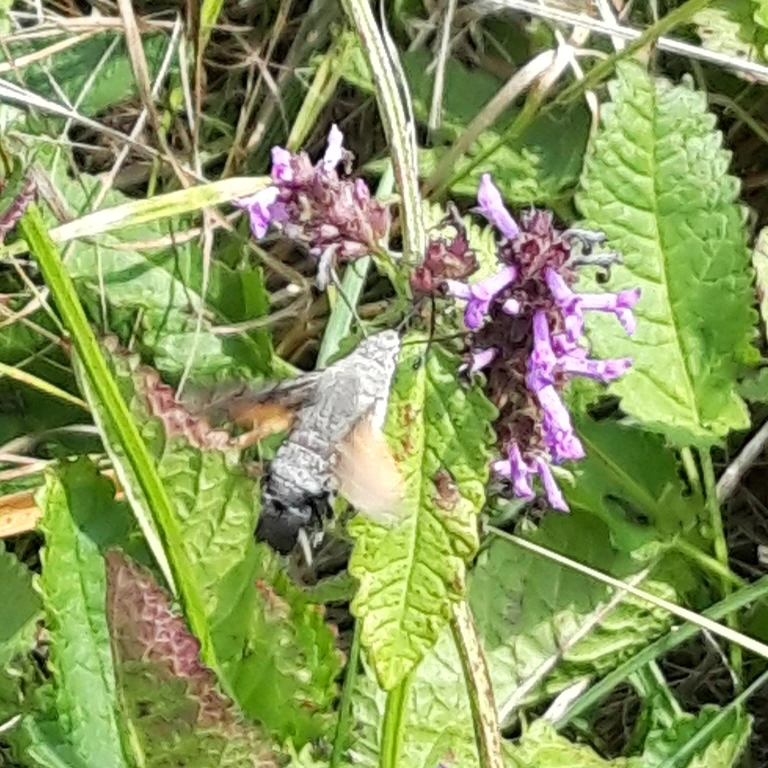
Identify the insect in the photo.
Macroglossum stellatarum
